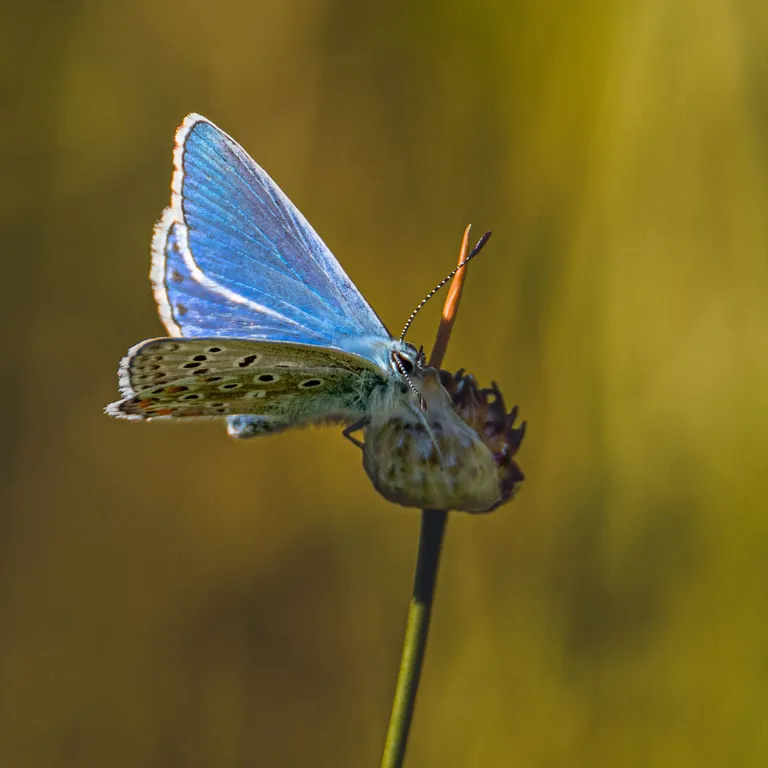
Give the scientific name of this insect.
Lysandra bellargus
